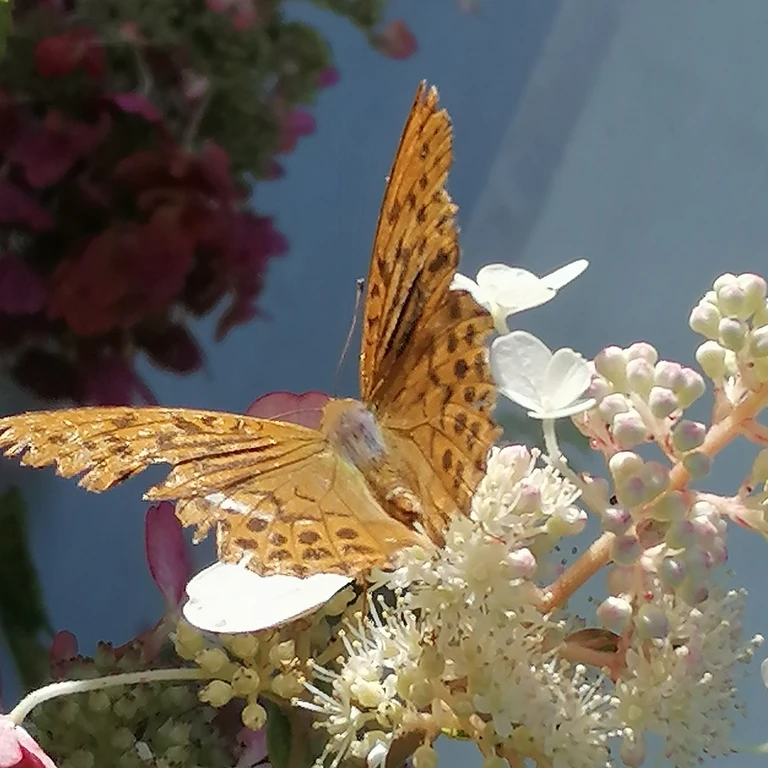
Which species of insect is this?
Argynnis paphia
